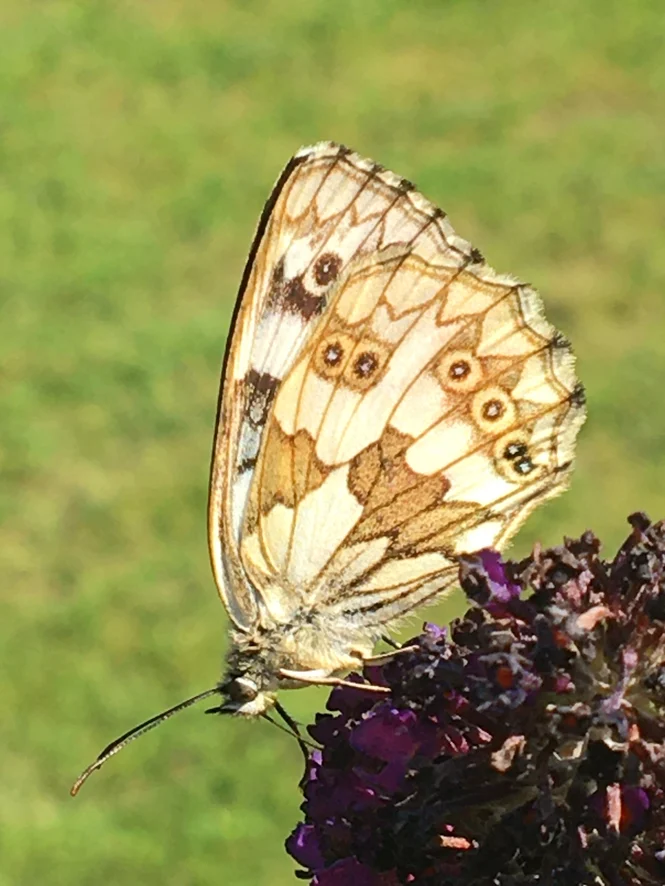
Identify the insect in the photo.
Melanargia galathea
